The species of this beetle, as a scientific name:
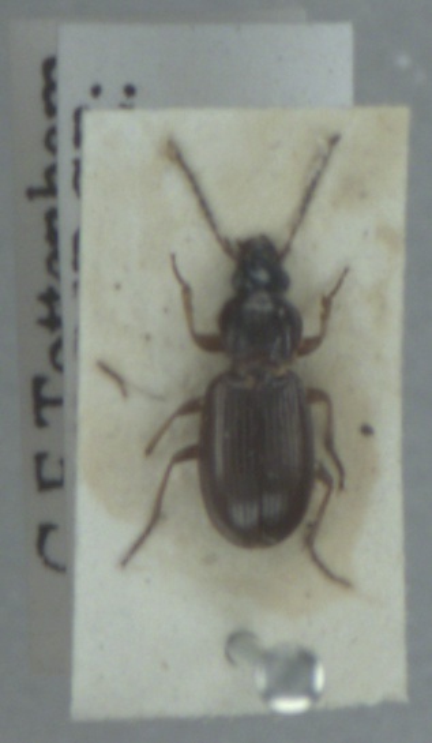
Pterostichus strenuus
